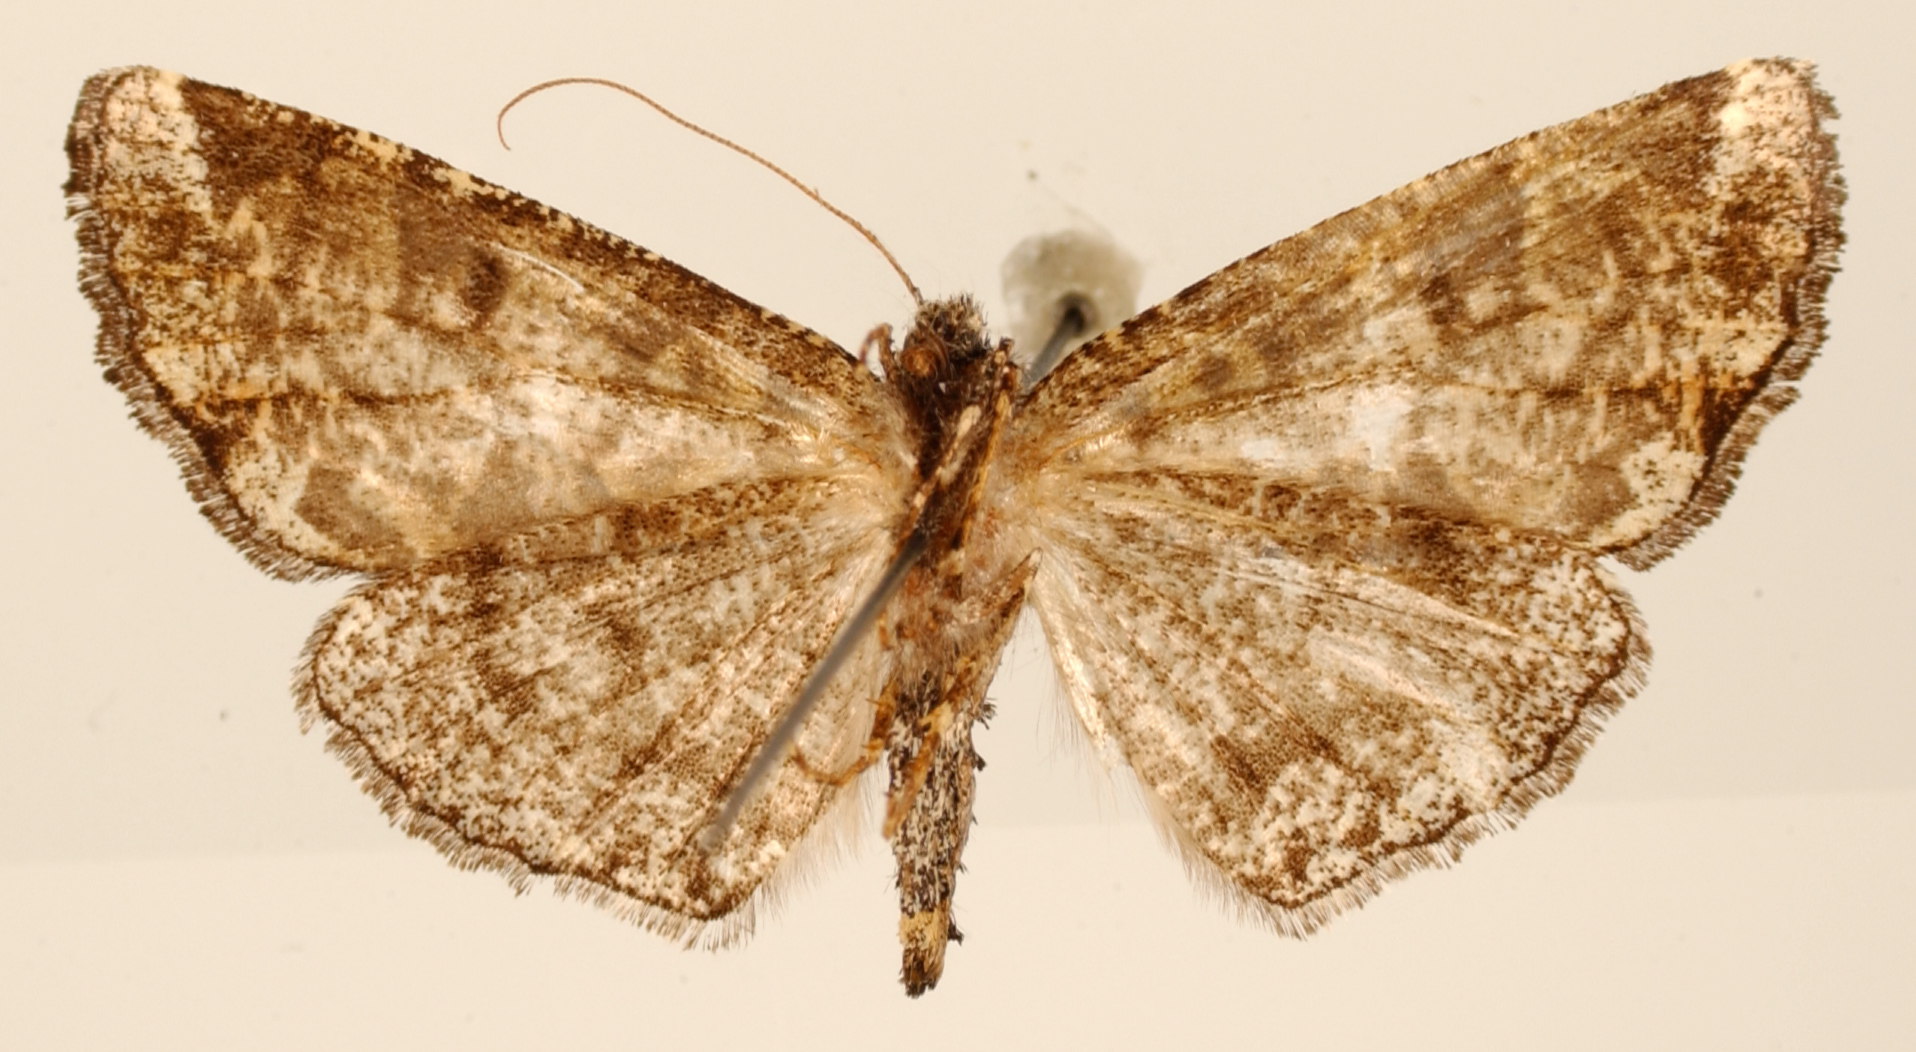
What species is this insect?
Cidariophanes triangulifera
